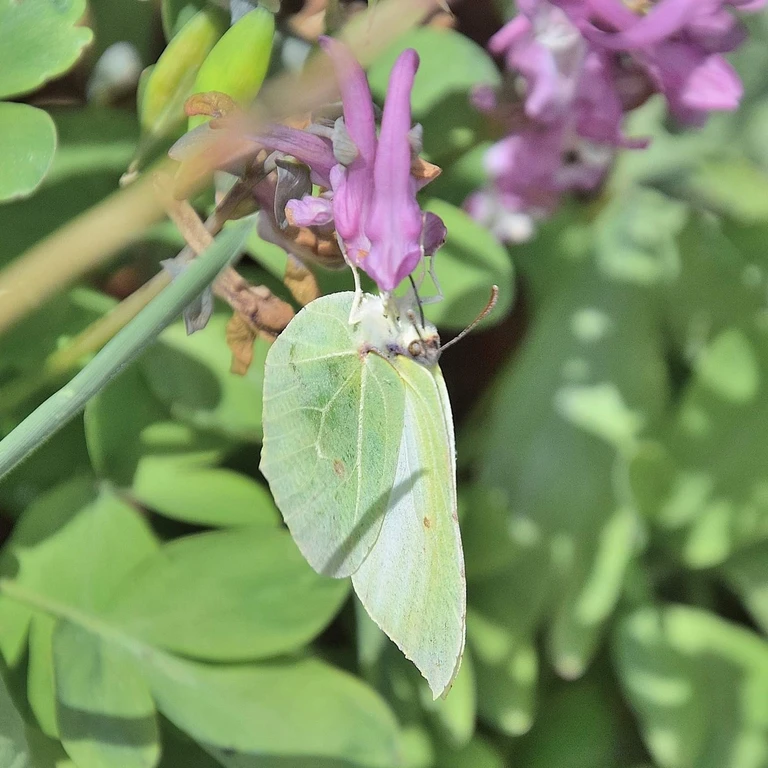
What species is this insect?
Gonepteryx rhamni
